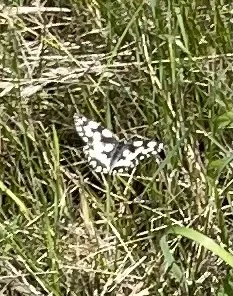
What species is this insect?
Melanargia galathea
